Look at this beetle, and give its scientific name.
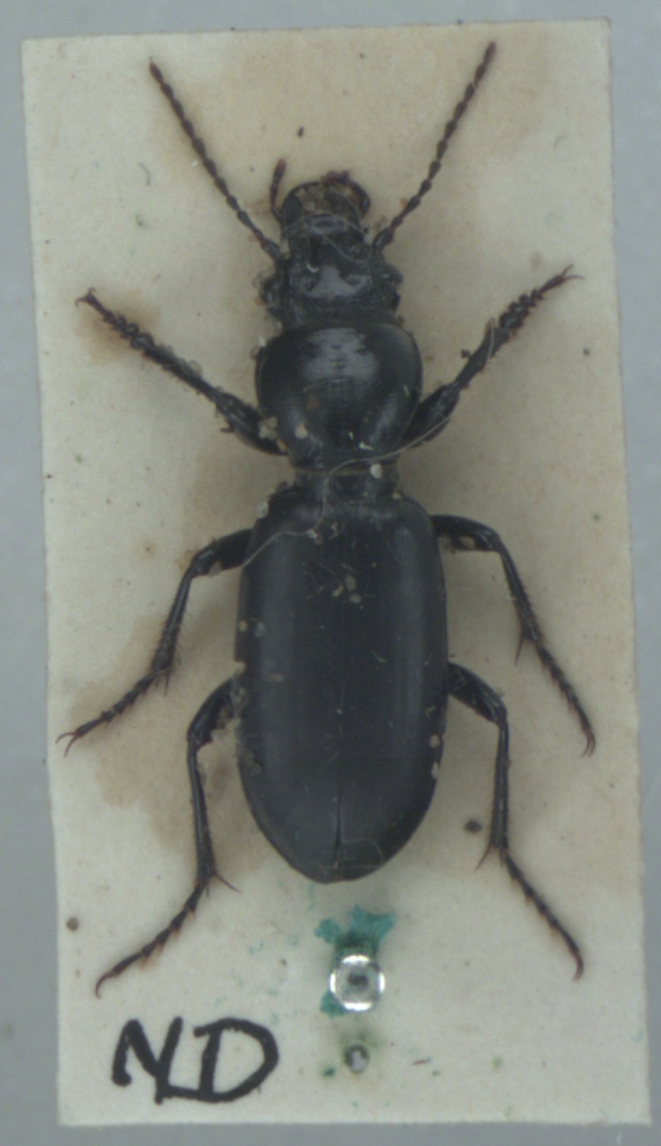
Broscus cephalotes
